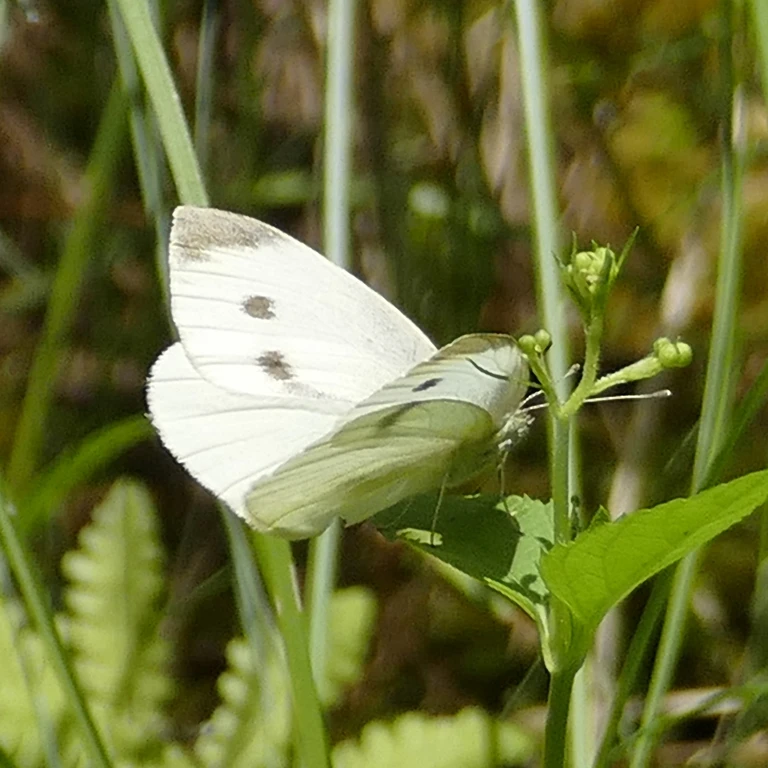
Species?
Pieris rapae
